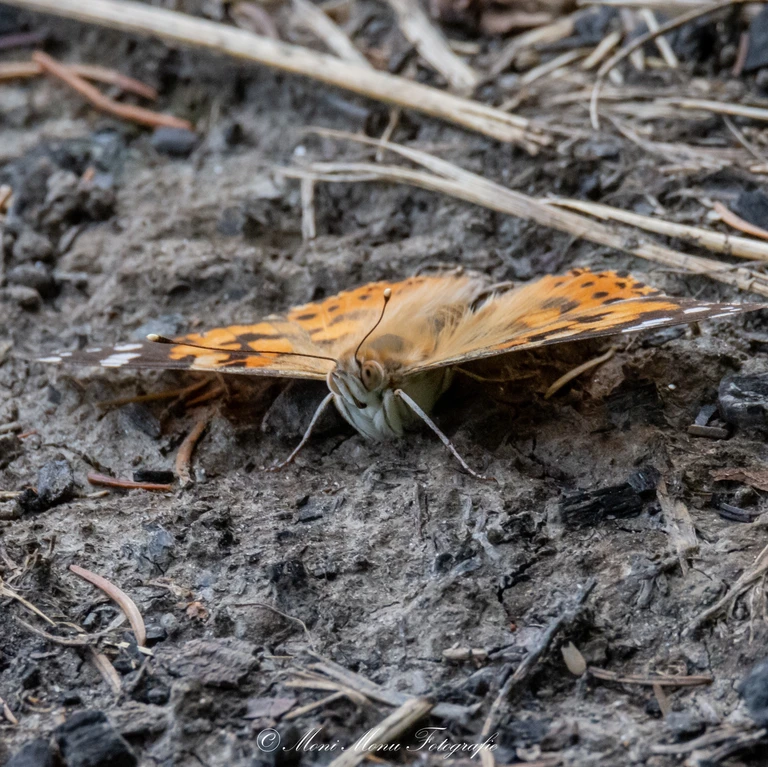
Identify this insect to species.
Vanessa cardui
